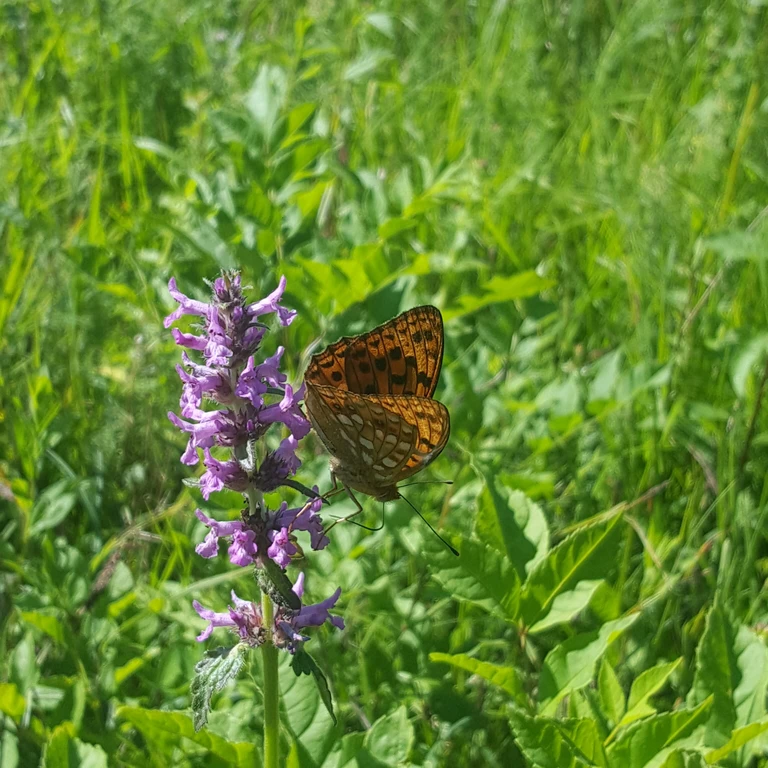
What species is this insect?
Fabriciana adippe
